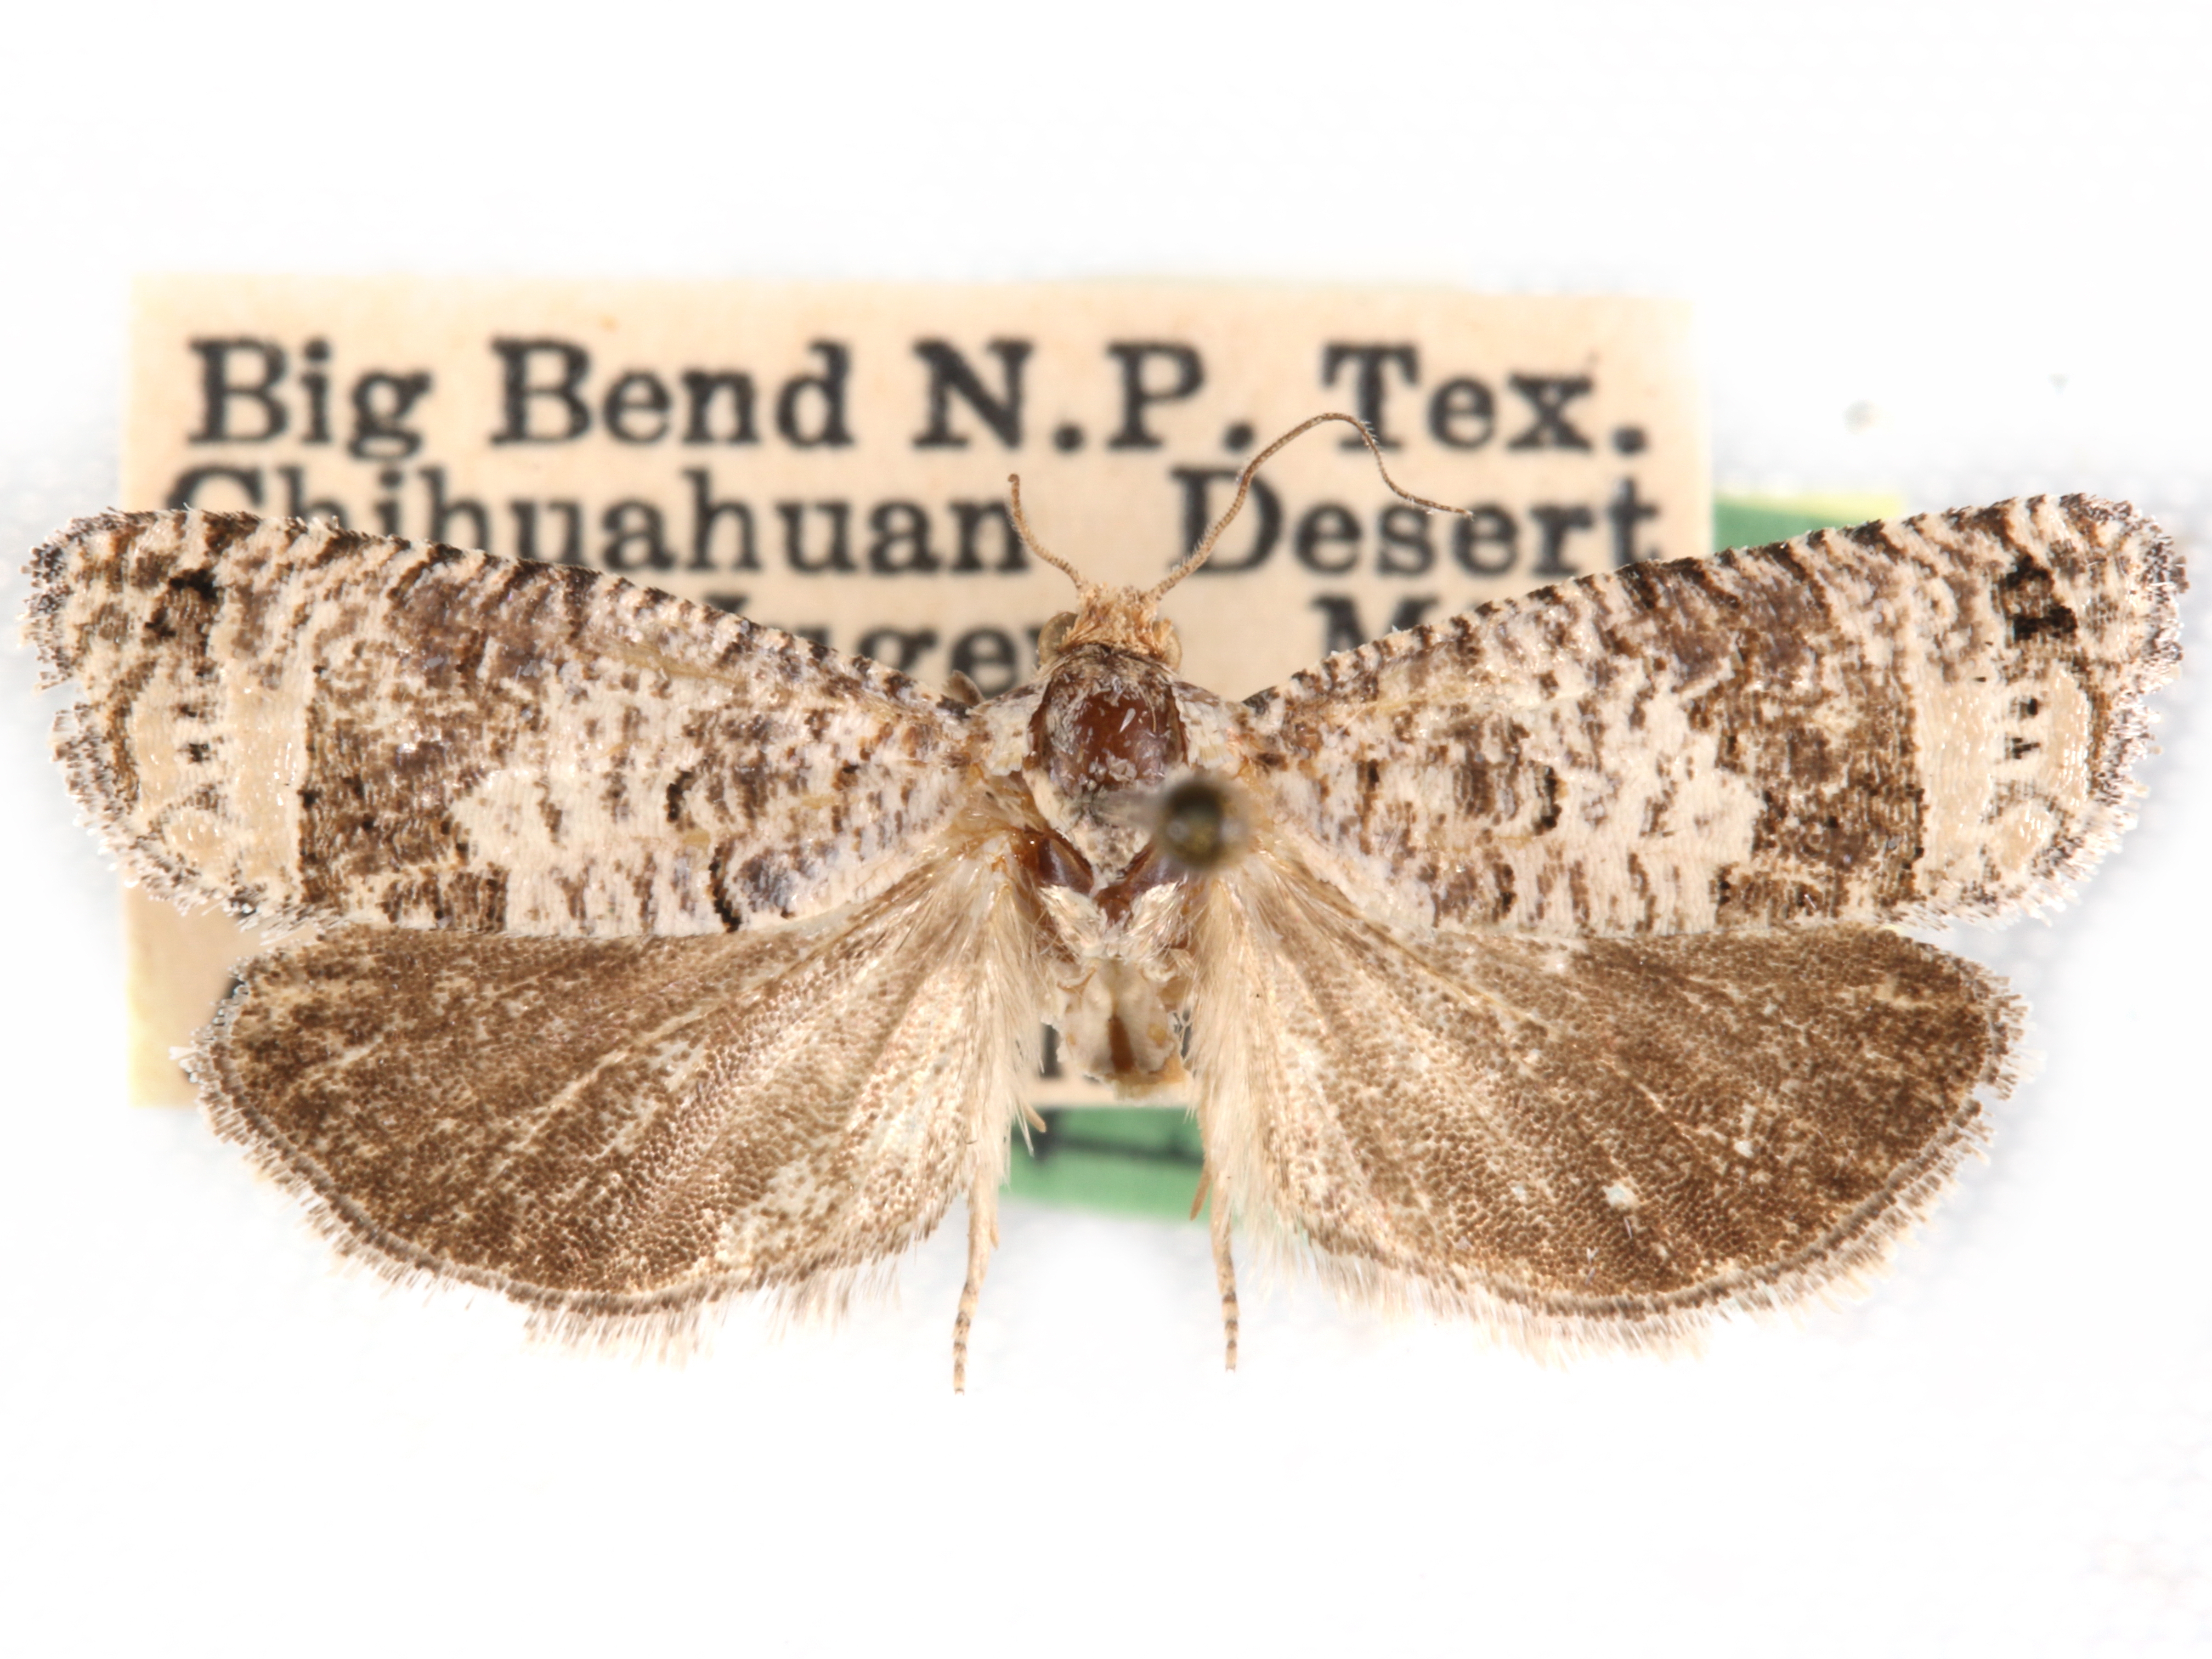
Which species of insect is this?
Pelochrista momana
